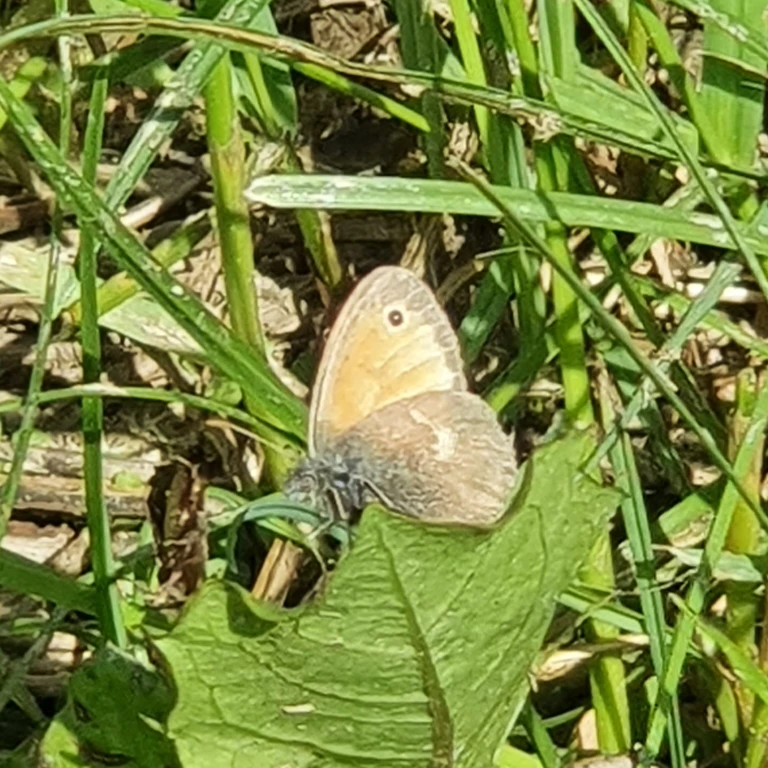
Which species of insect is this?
Coenonympha pamphilus
